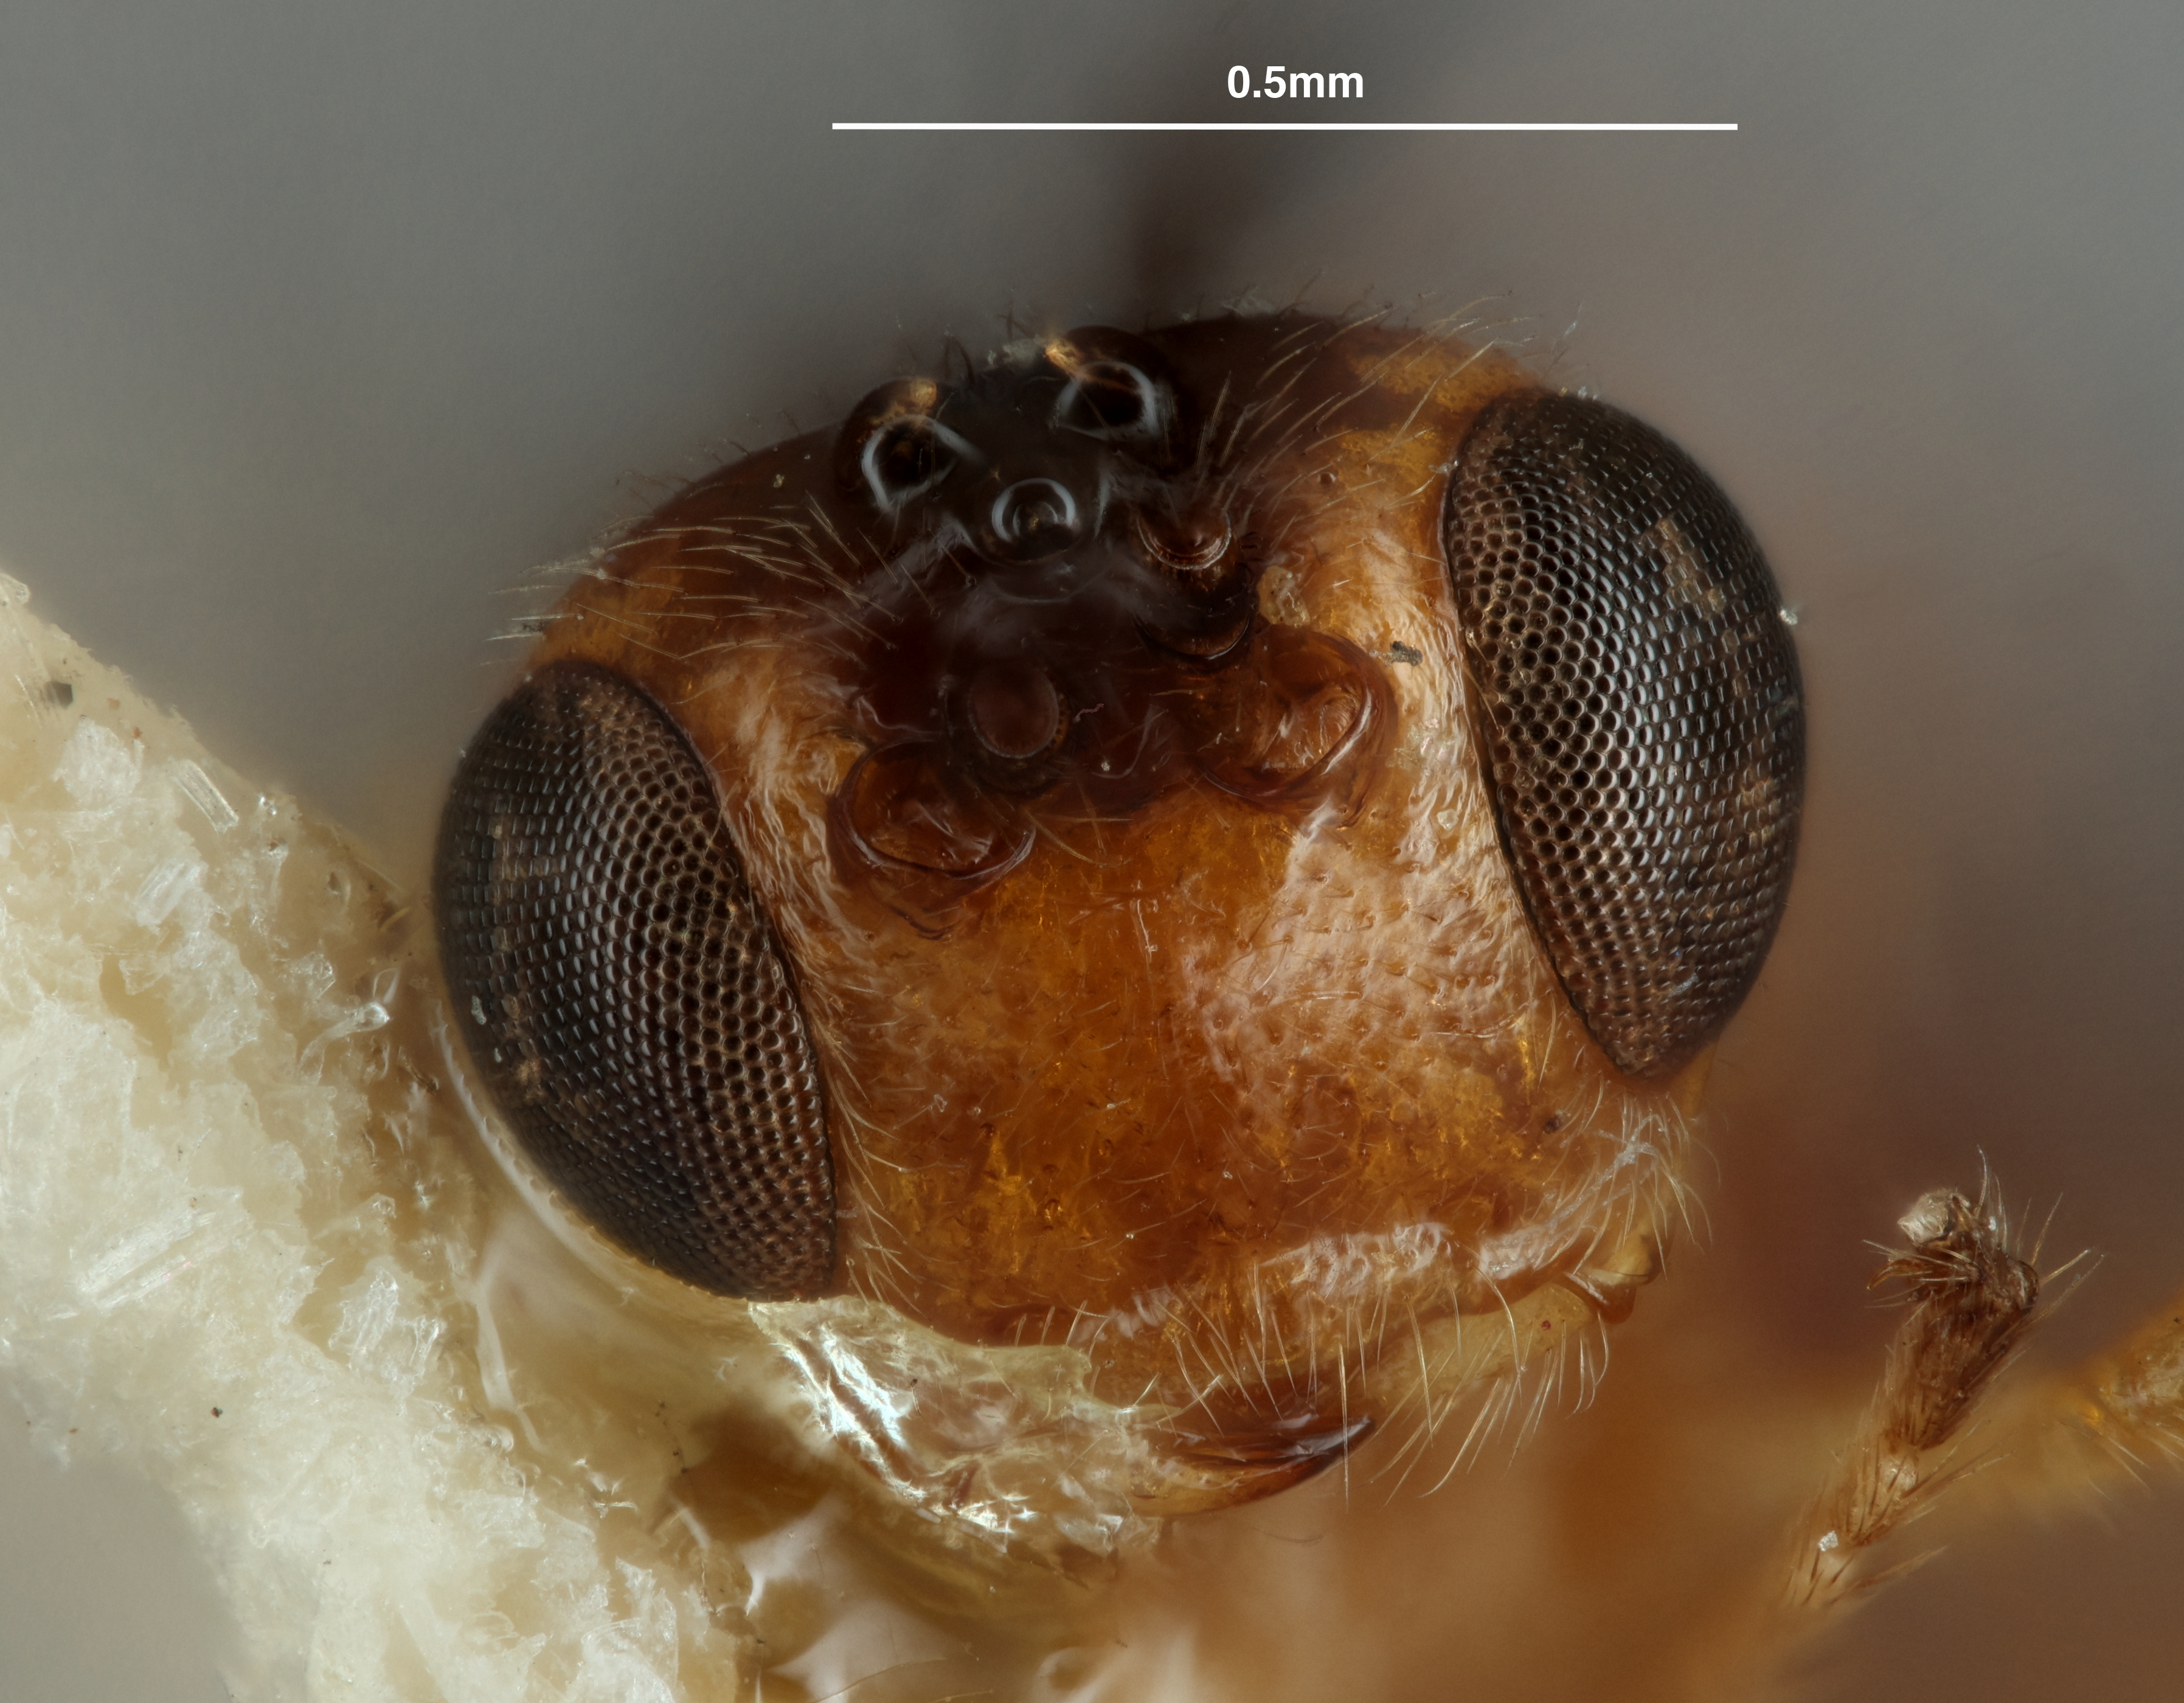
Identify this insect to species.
Opius hemifuscus
